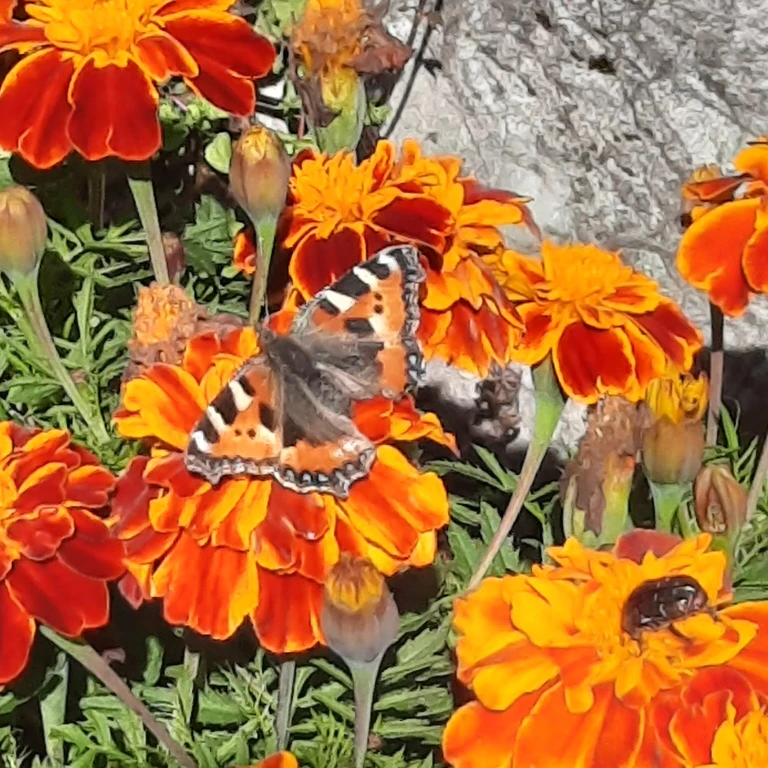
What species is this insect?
Aglais urticae
